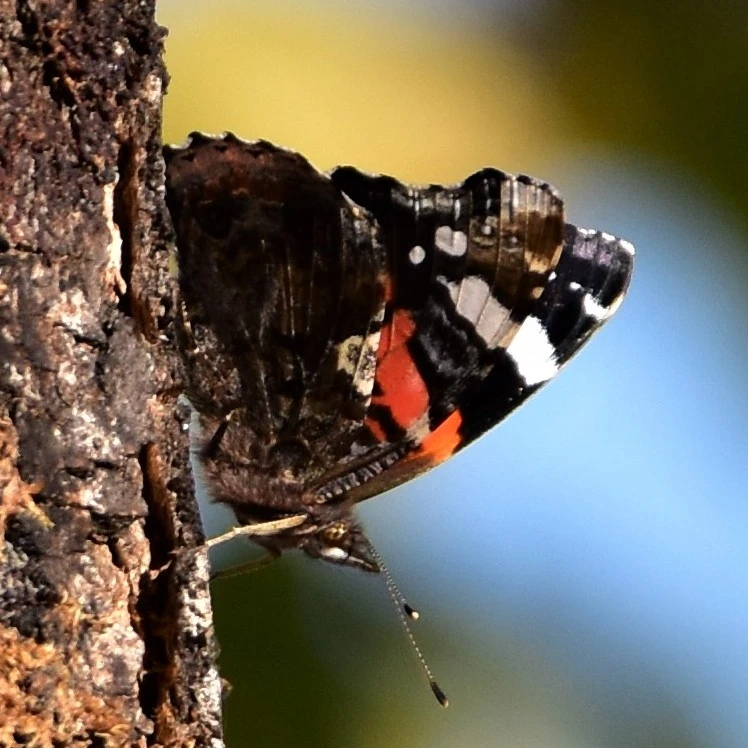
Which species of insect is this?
Vanessa atalanta
